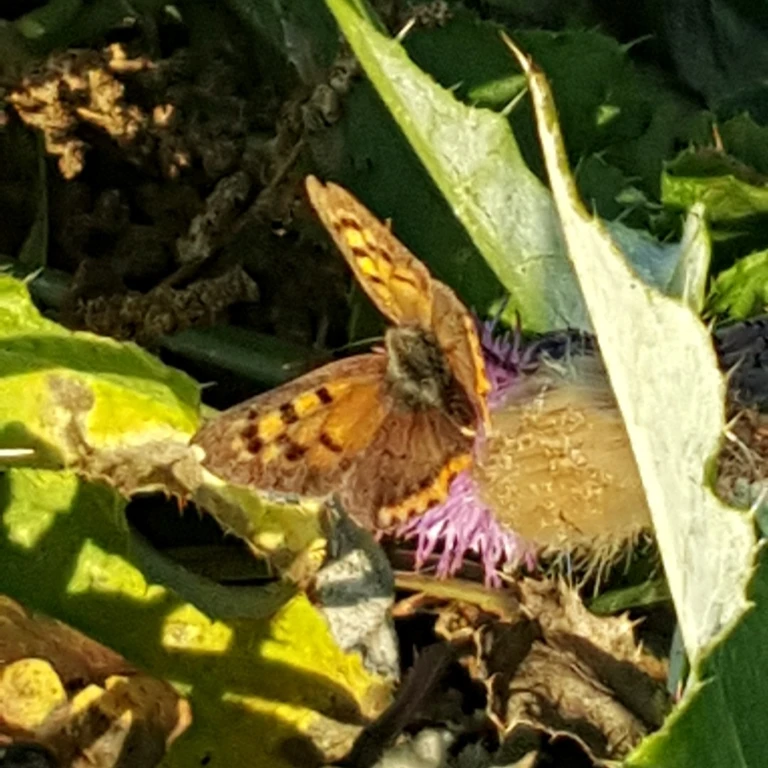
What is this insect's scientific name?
Lycaena phlaeas
